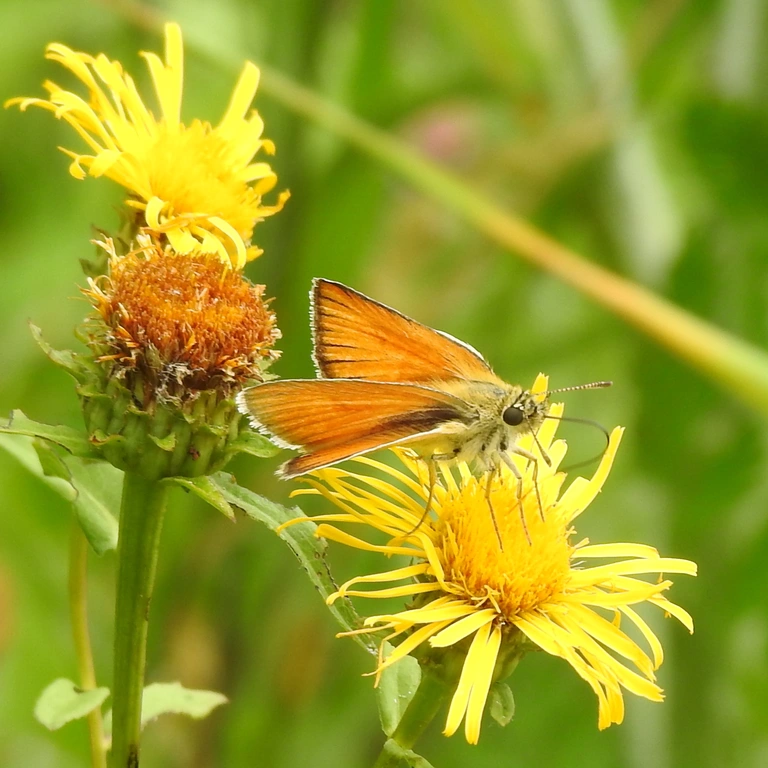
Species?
Thymelicus sylvestris
